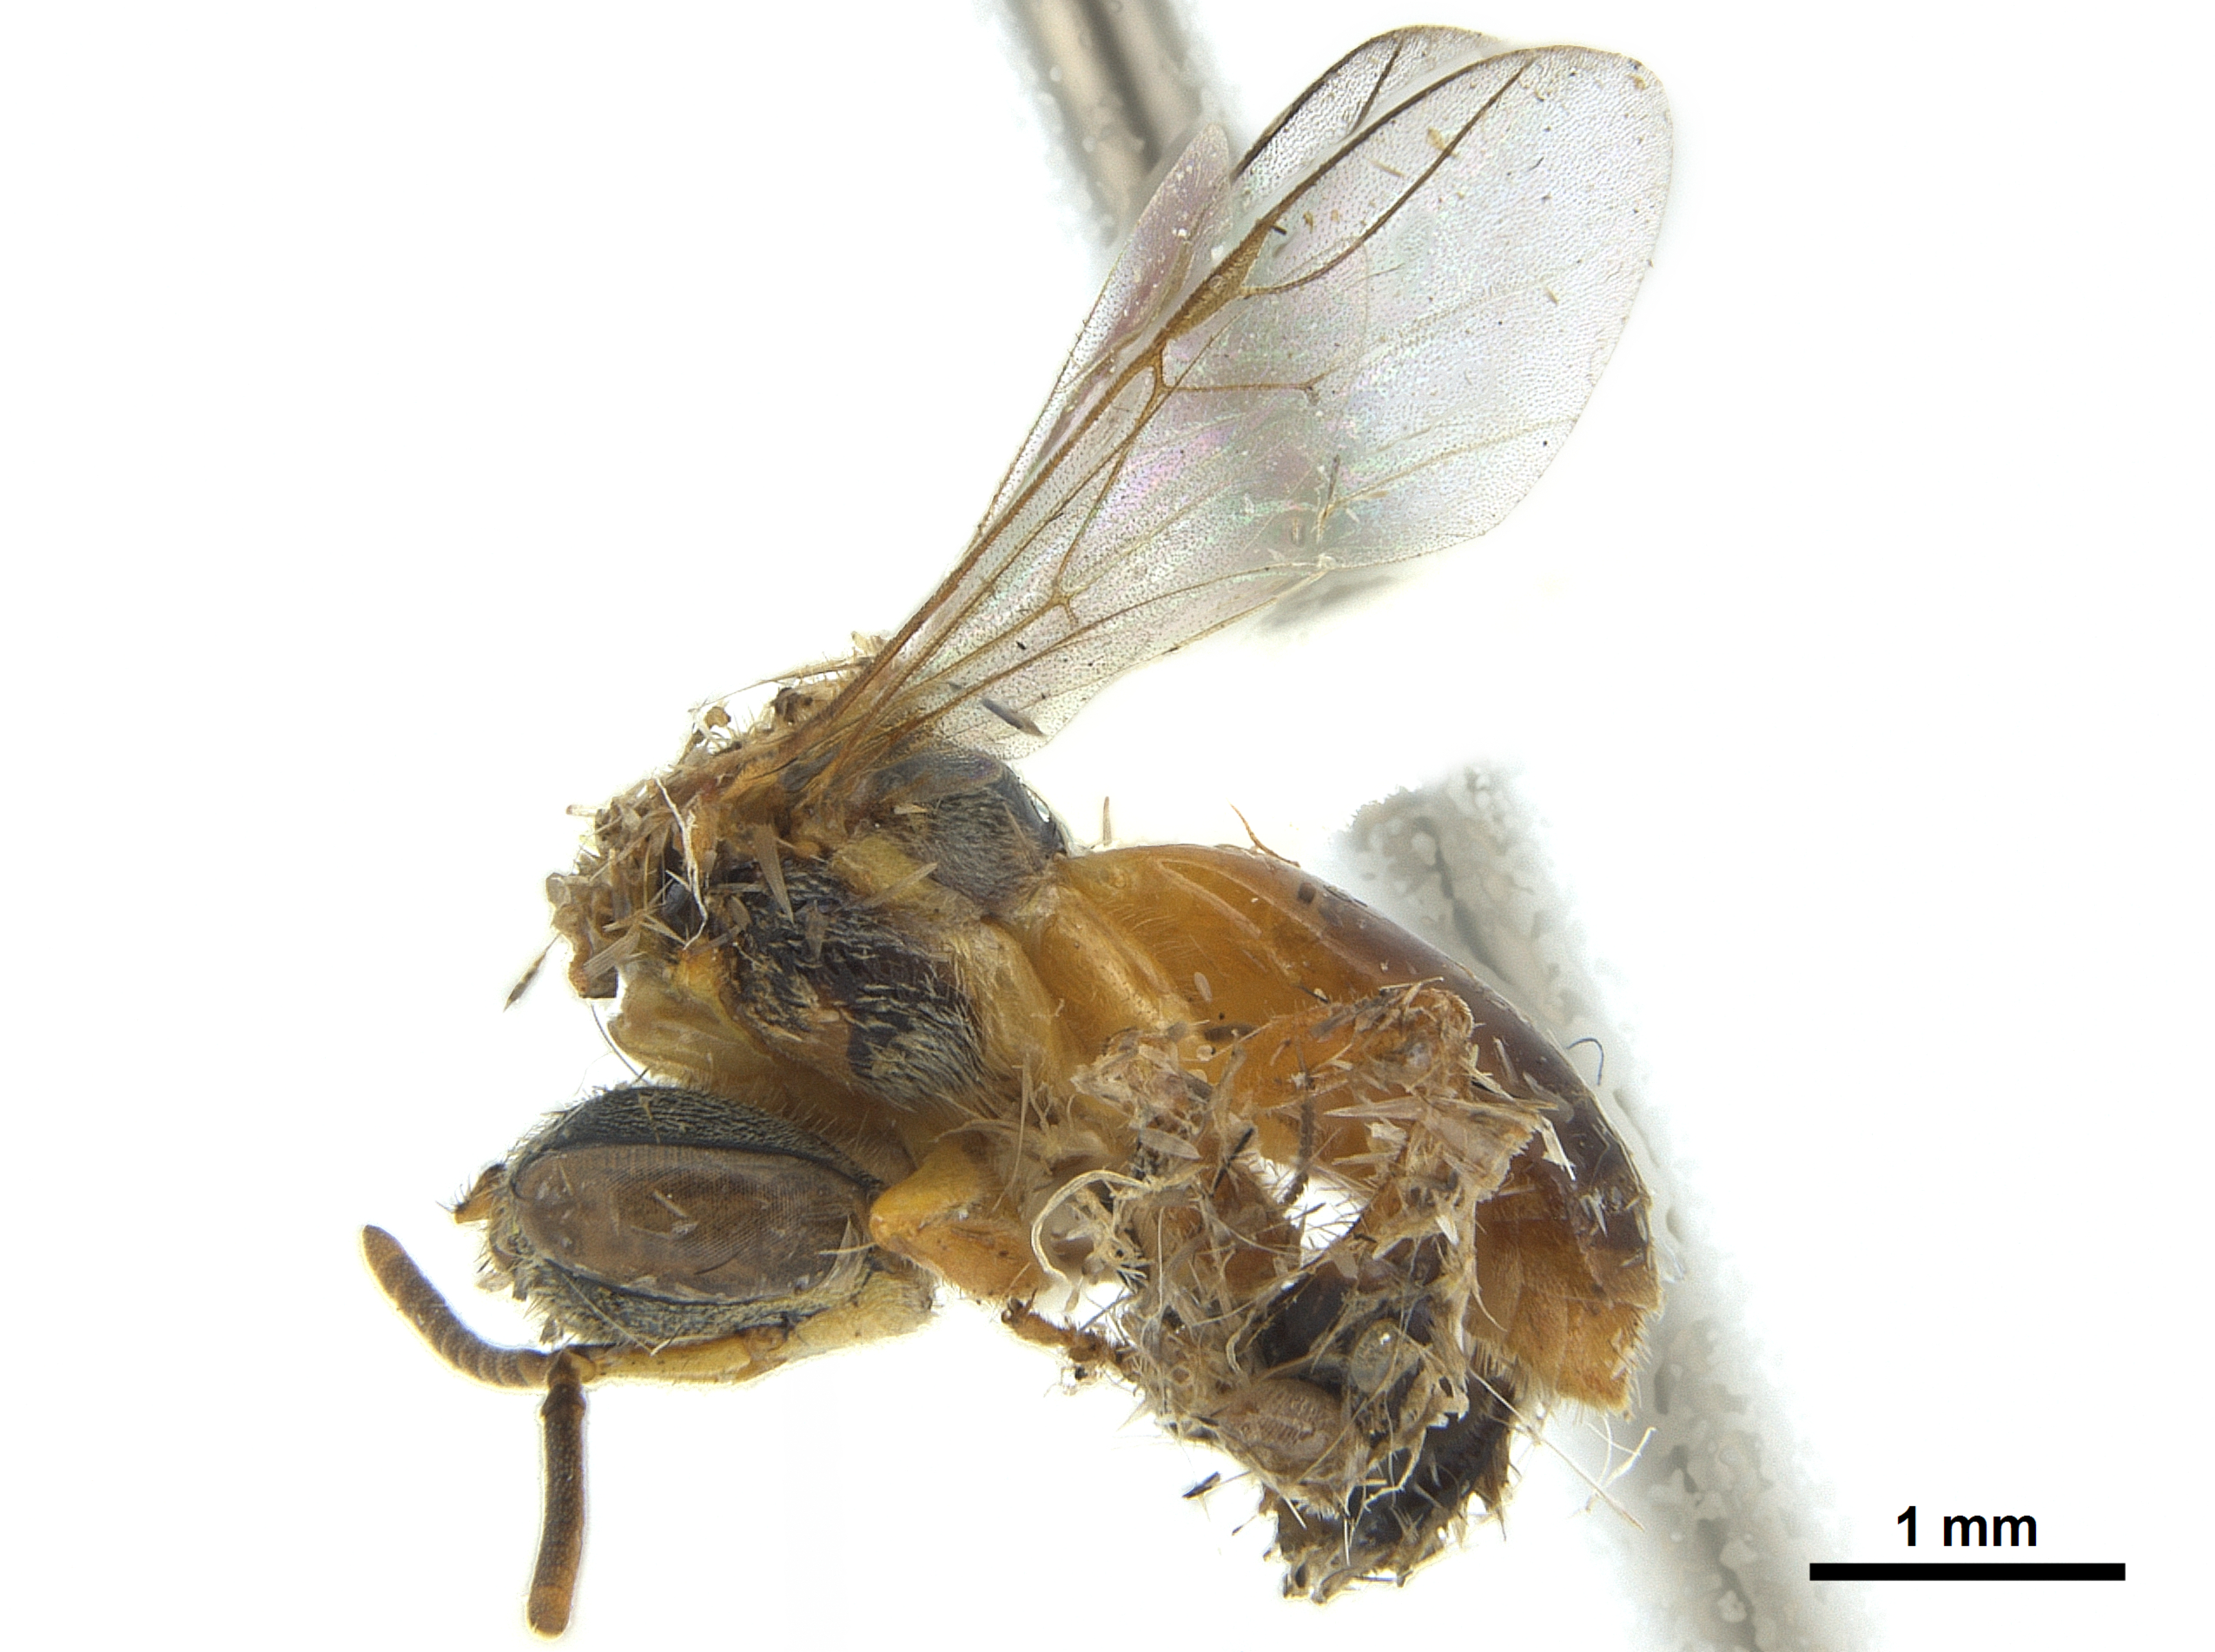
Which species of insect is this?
Tetragonisca angustula
